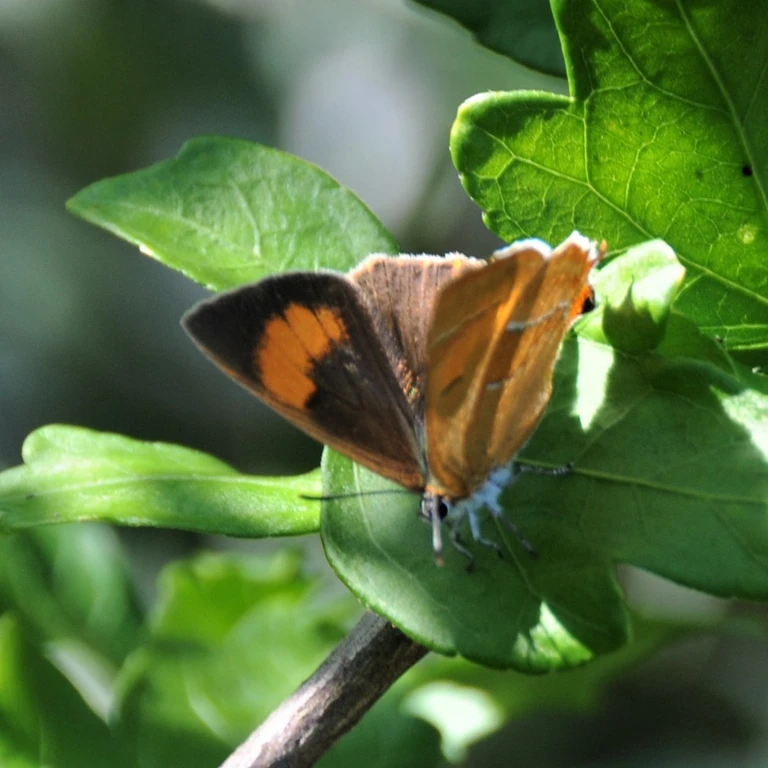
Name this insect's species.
Thecla betulae
